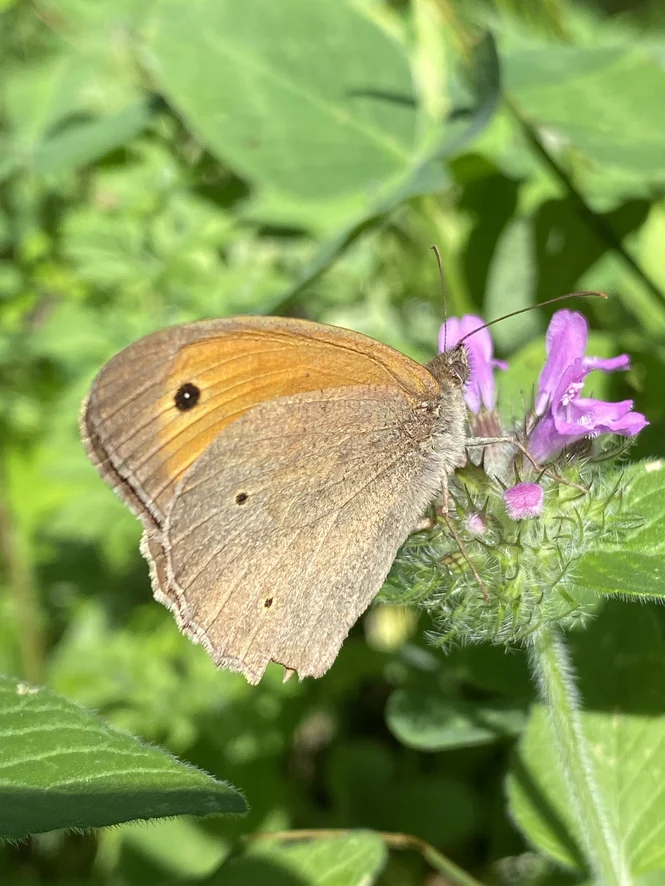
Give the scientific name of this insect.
Maniola jurtina
